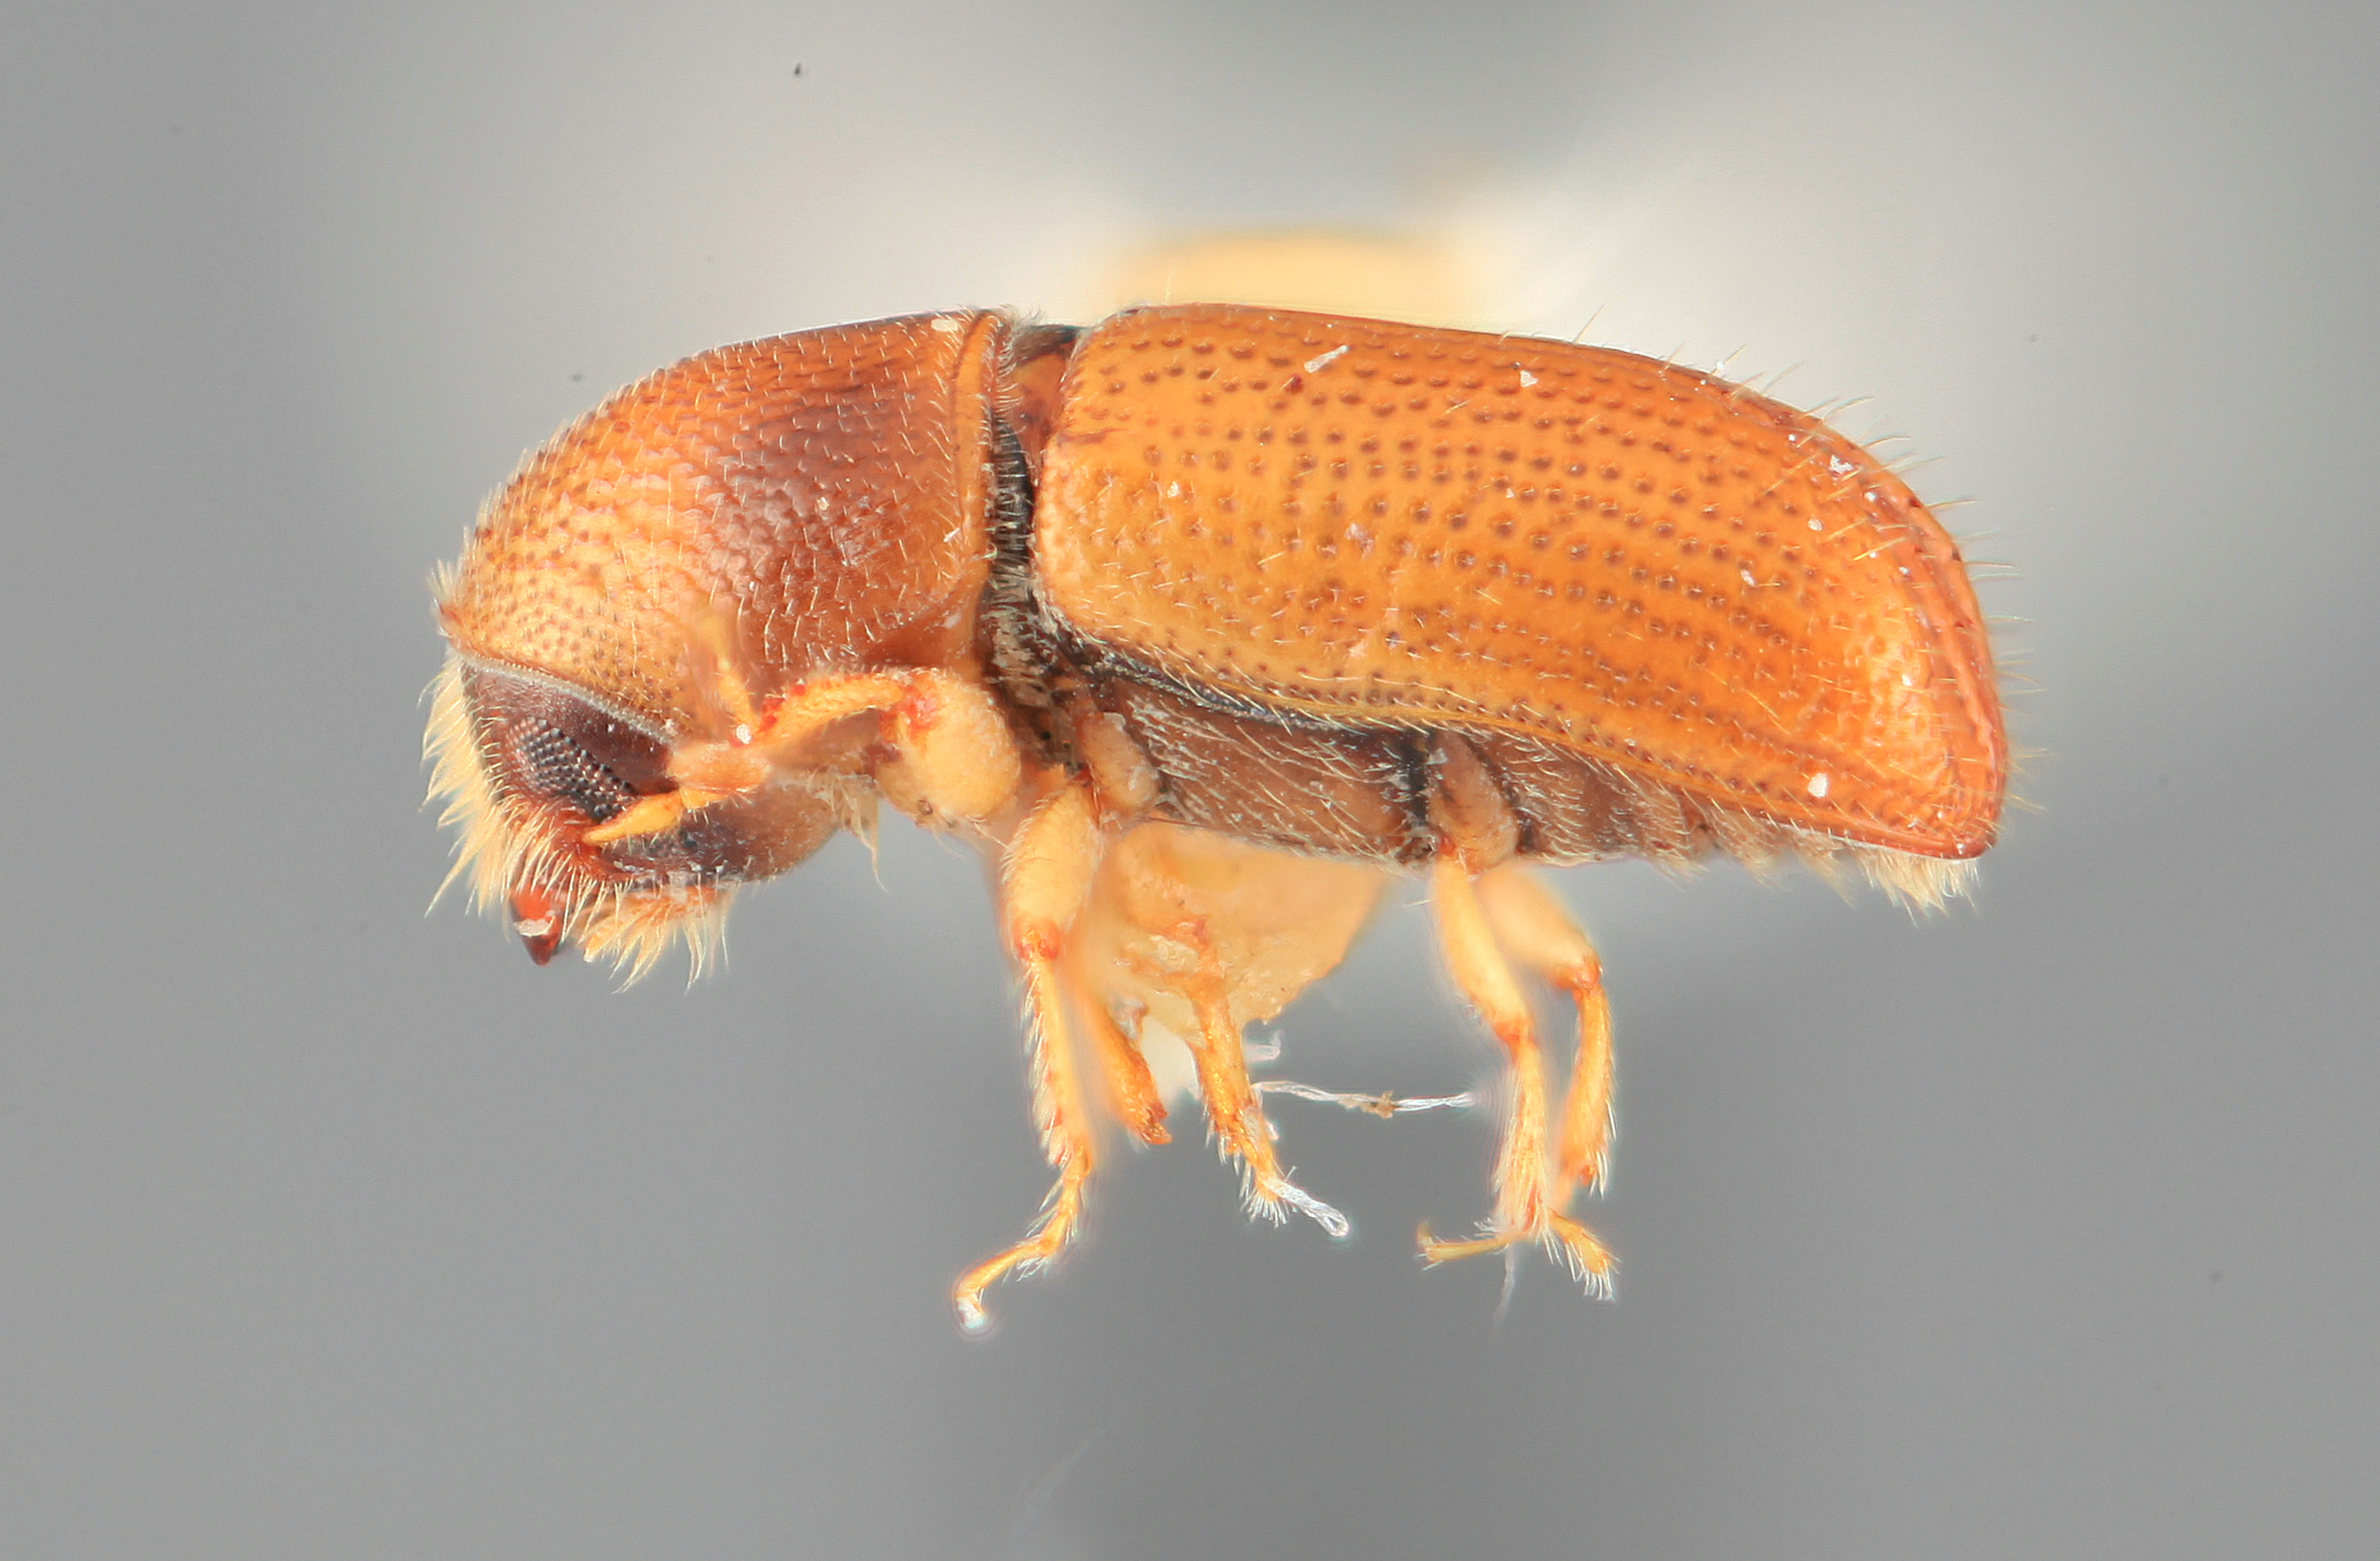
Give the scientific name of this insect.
Araptus refertus
